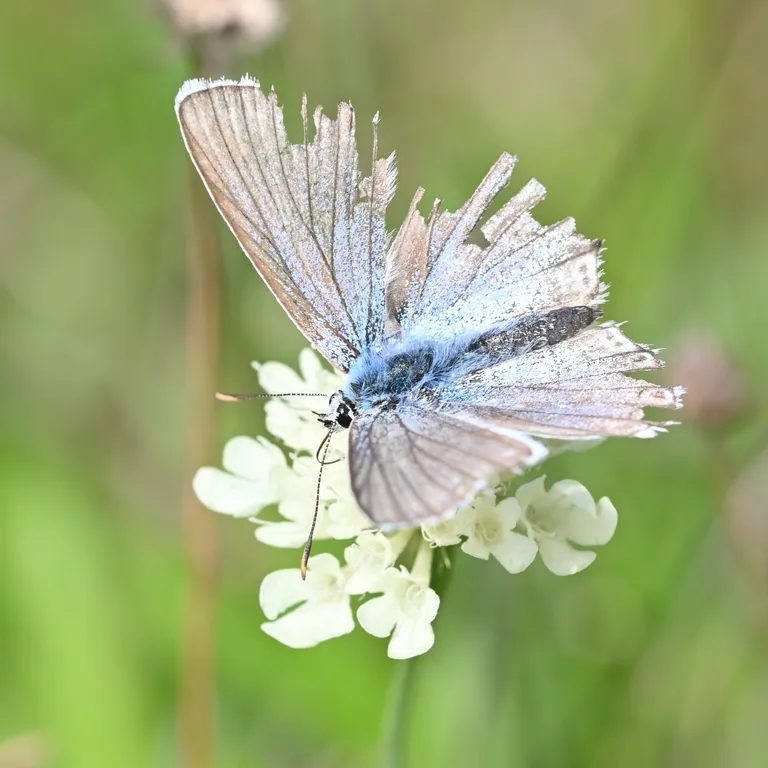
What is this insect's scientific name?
Lysandra coridon
